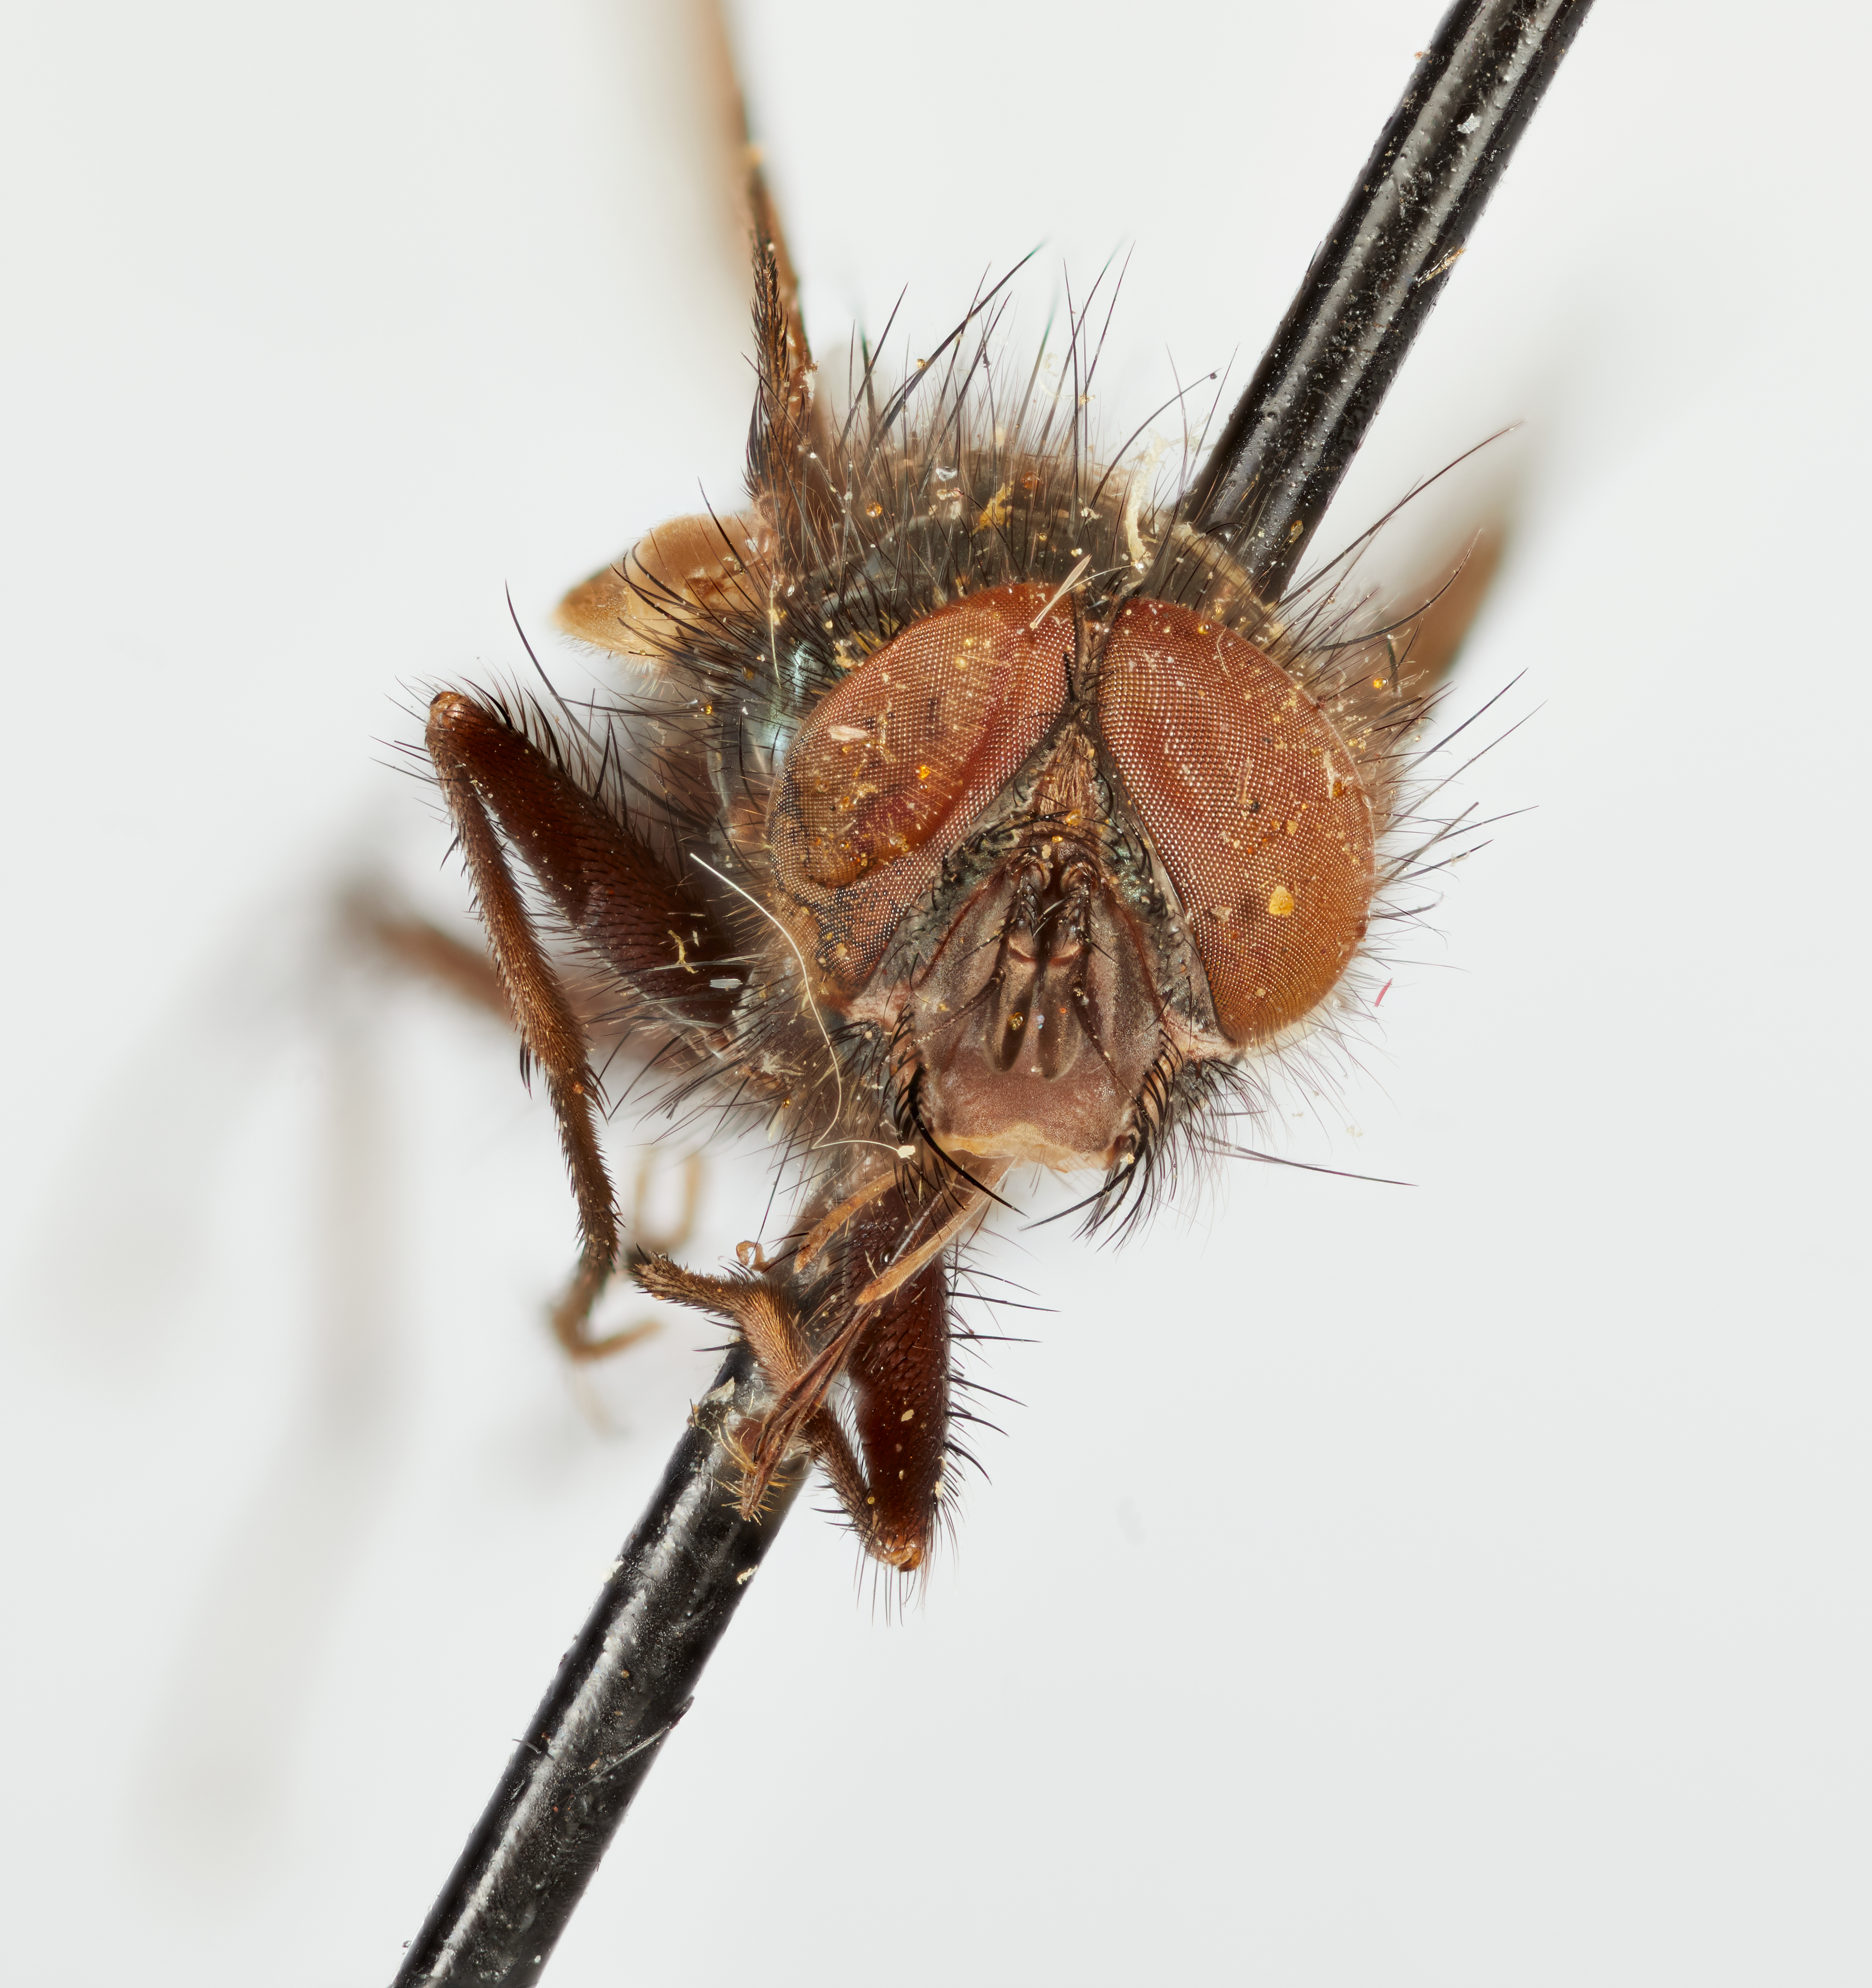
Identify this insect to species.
Eucomus strictus
